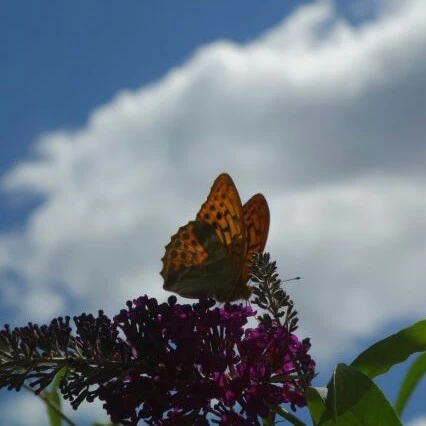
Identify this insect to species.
Argynnis paphia
